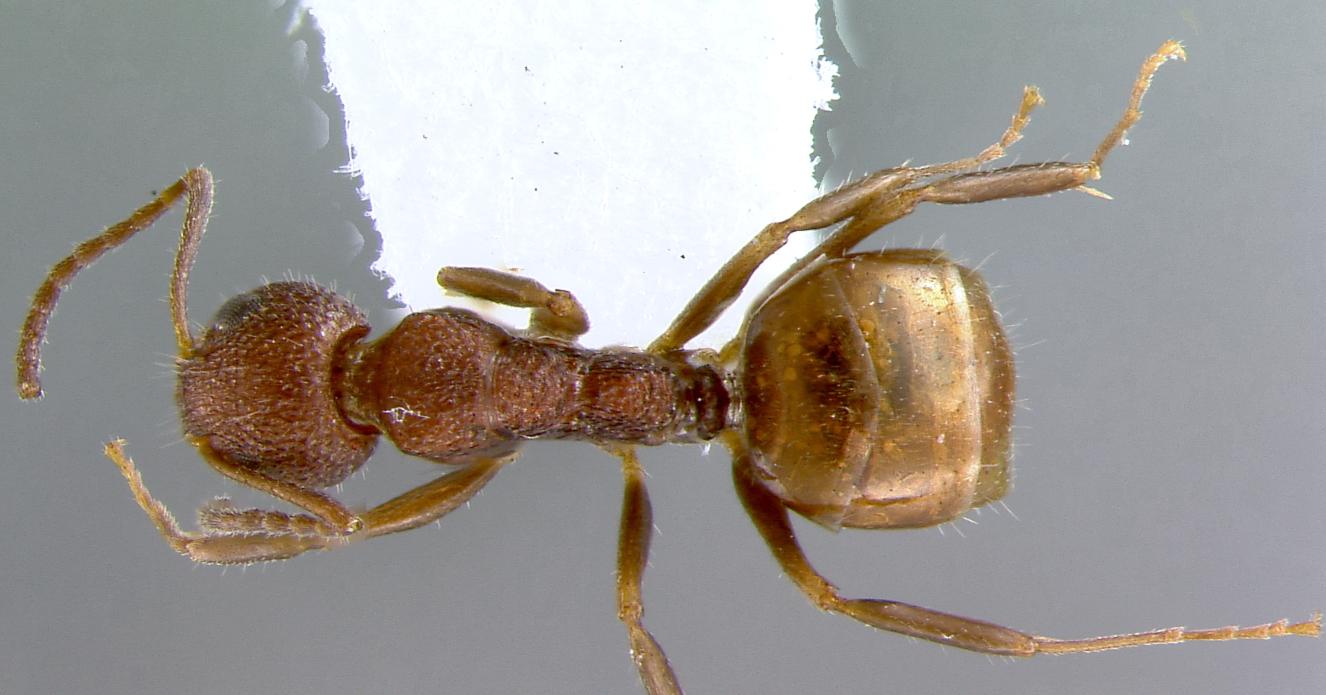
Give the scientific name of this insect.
Dolichoderus armstrongi
